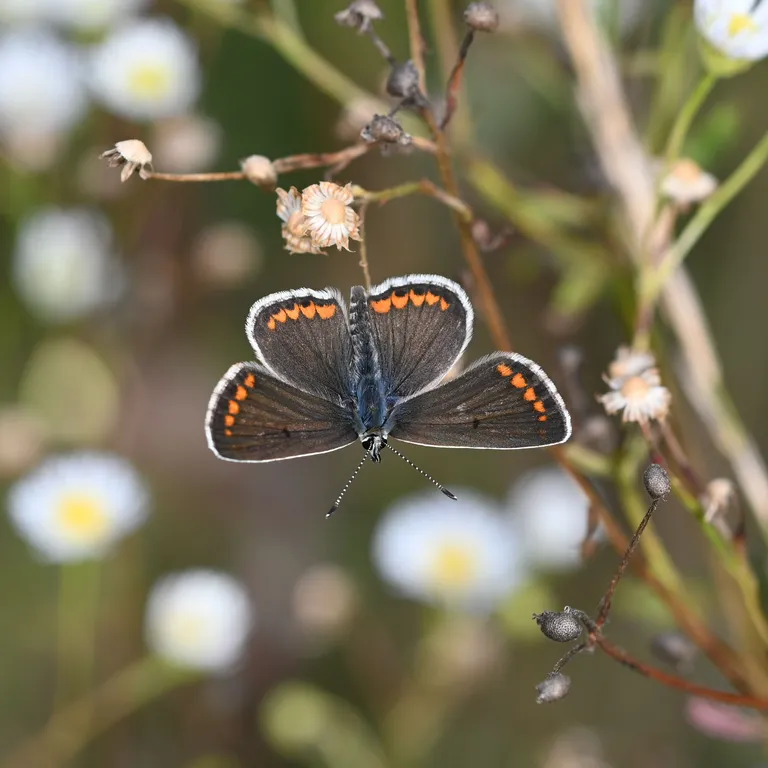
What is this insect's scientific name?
Aricia agestis/artaxerxes
